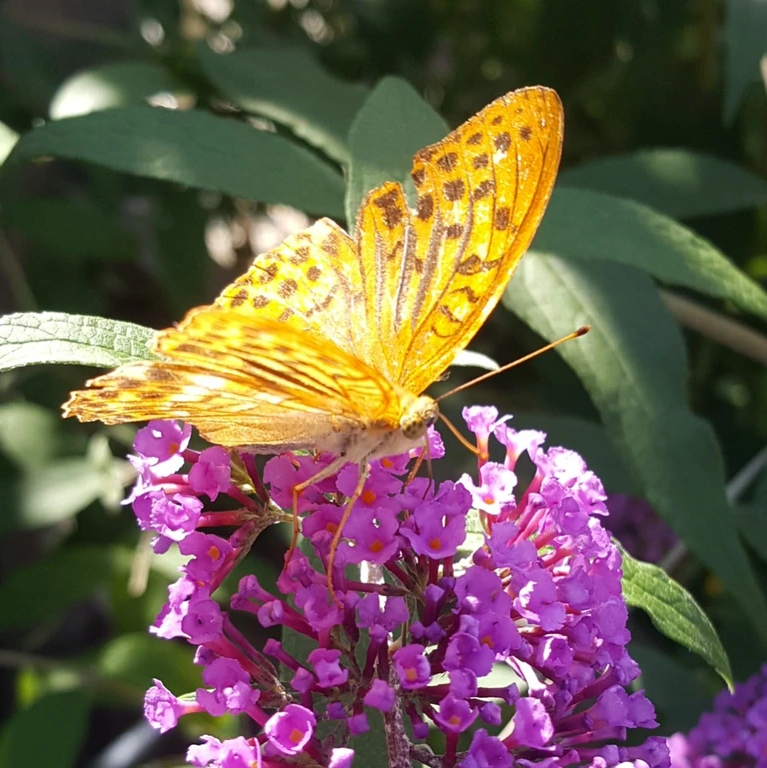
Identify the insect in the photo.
Argynnis paphia
